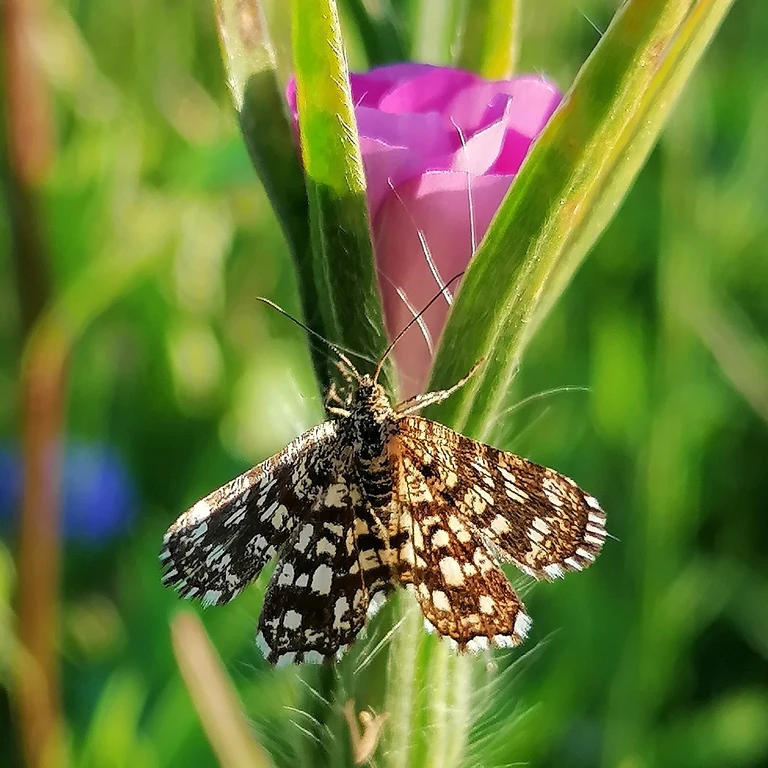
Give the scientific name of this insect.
Chiasmia clathrata
